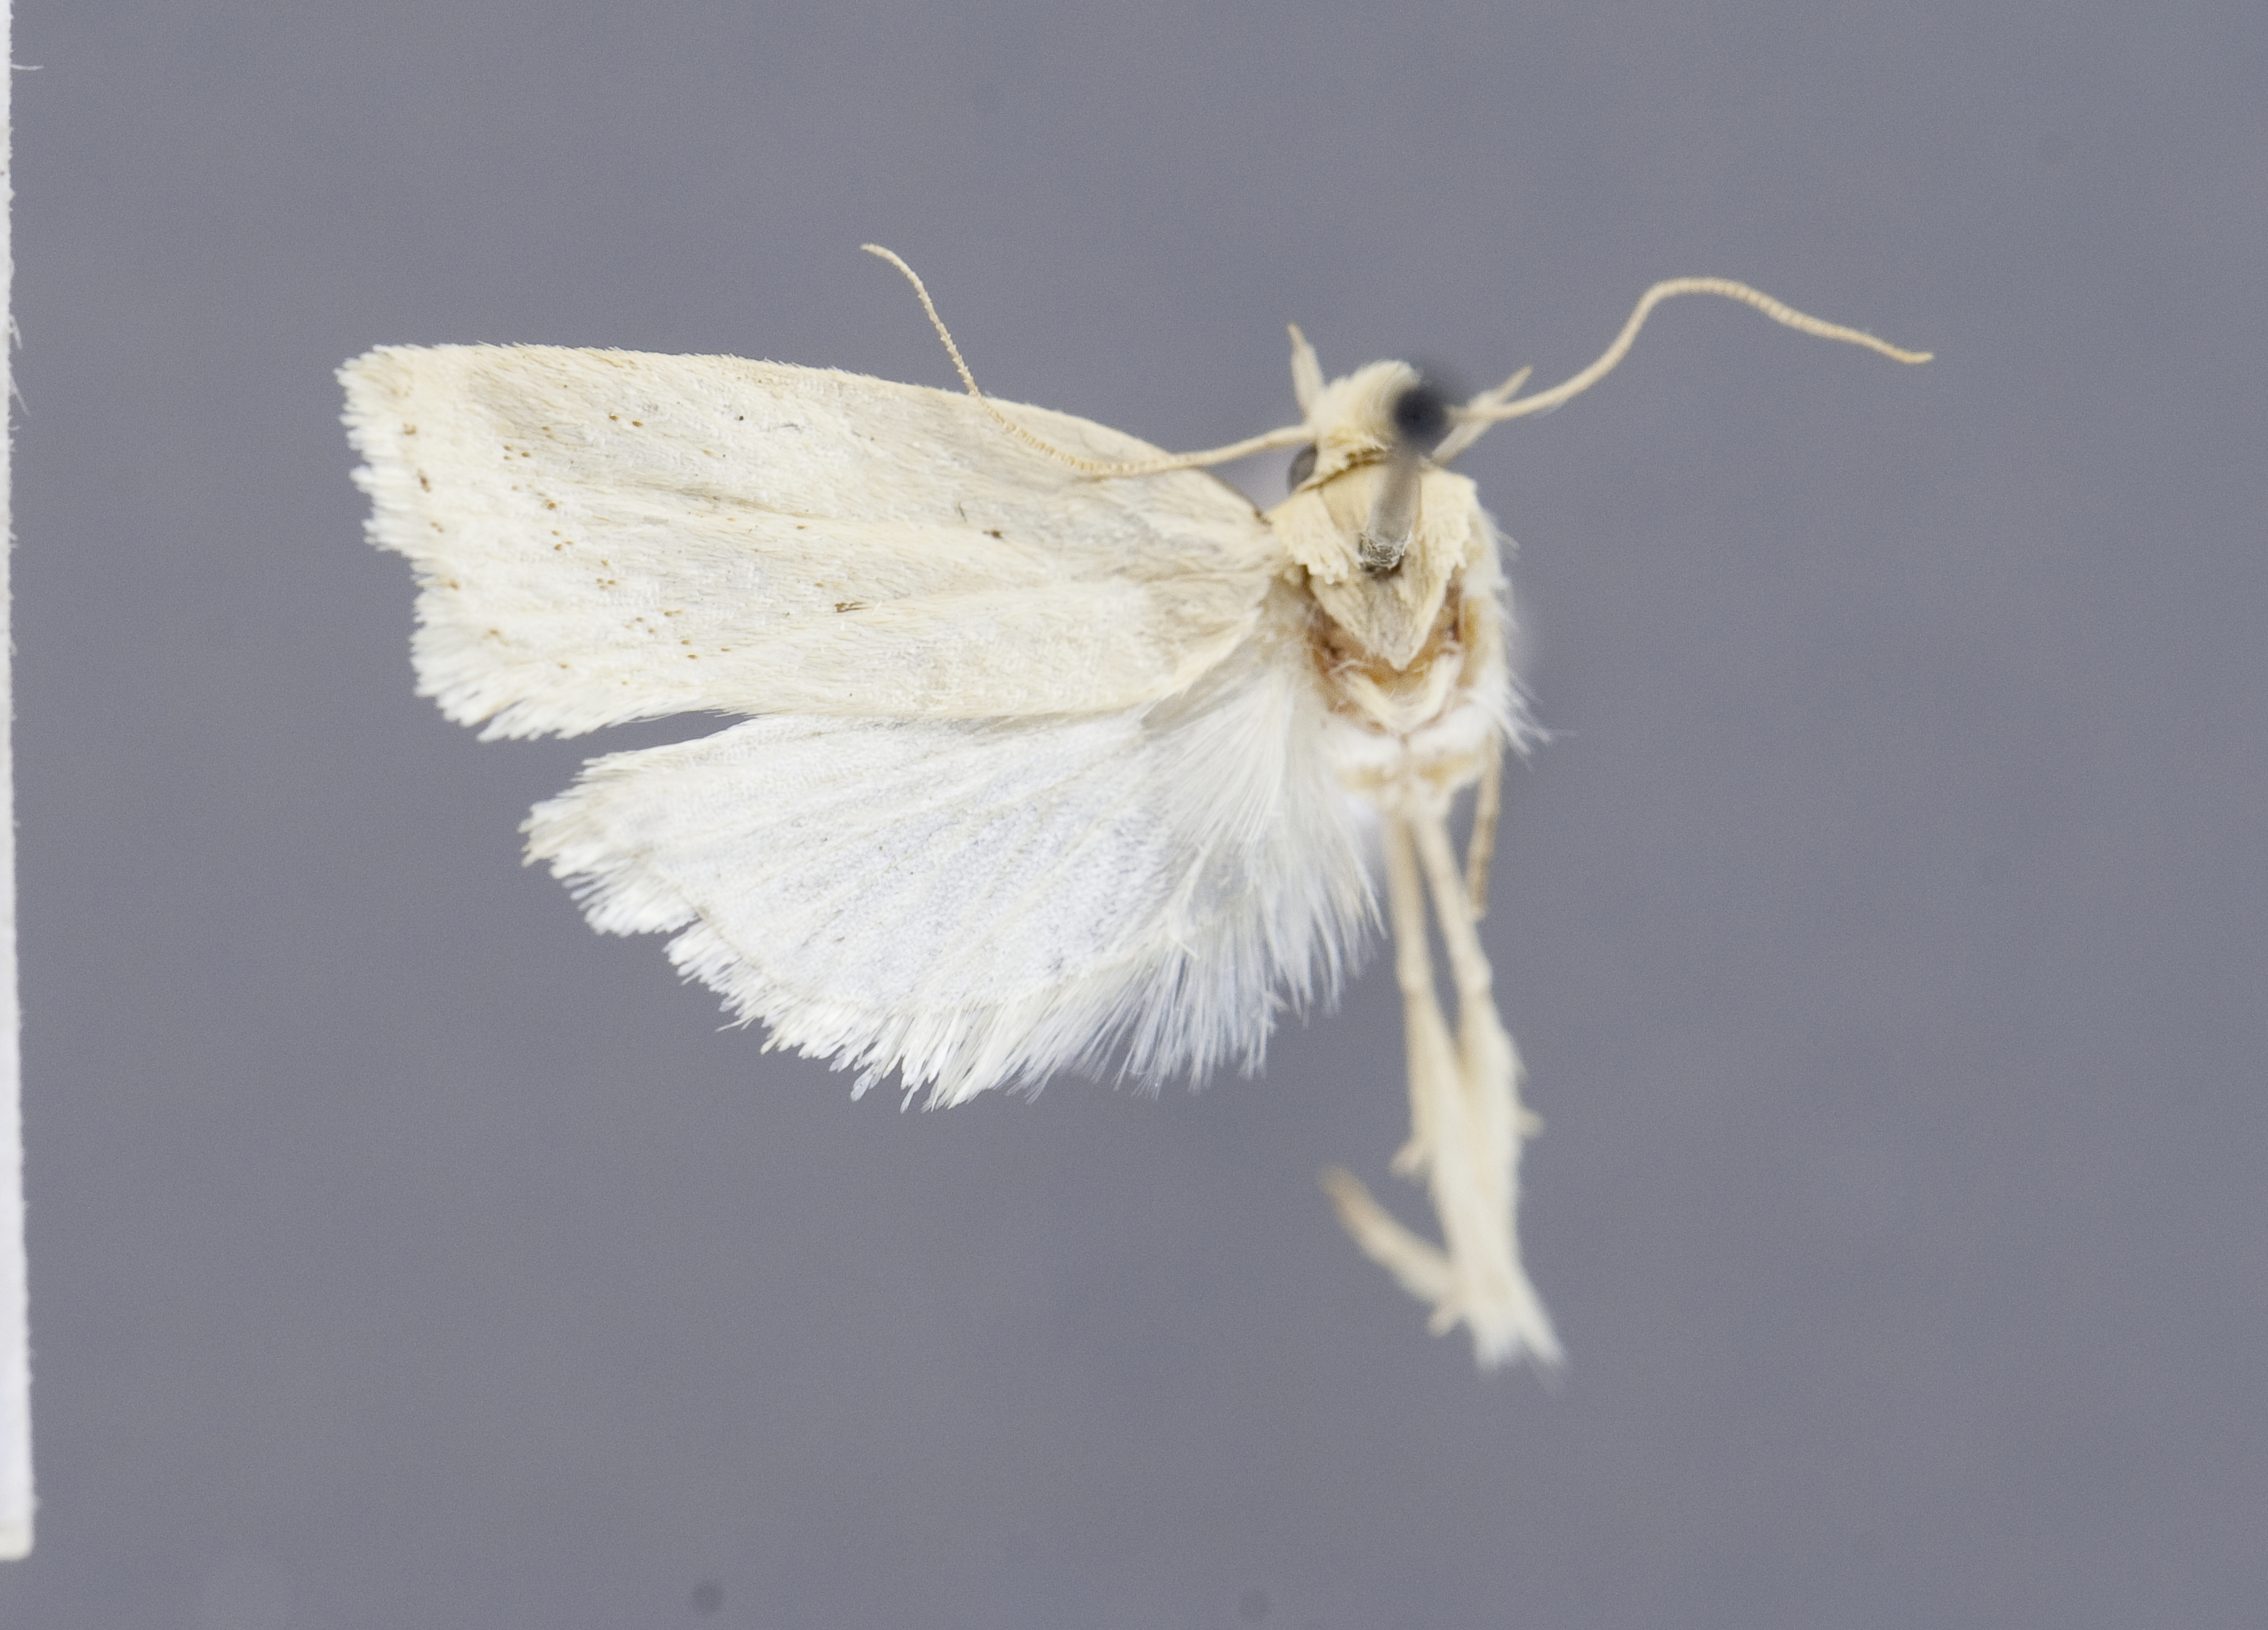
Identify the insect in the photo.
Peleopoda convoluta
